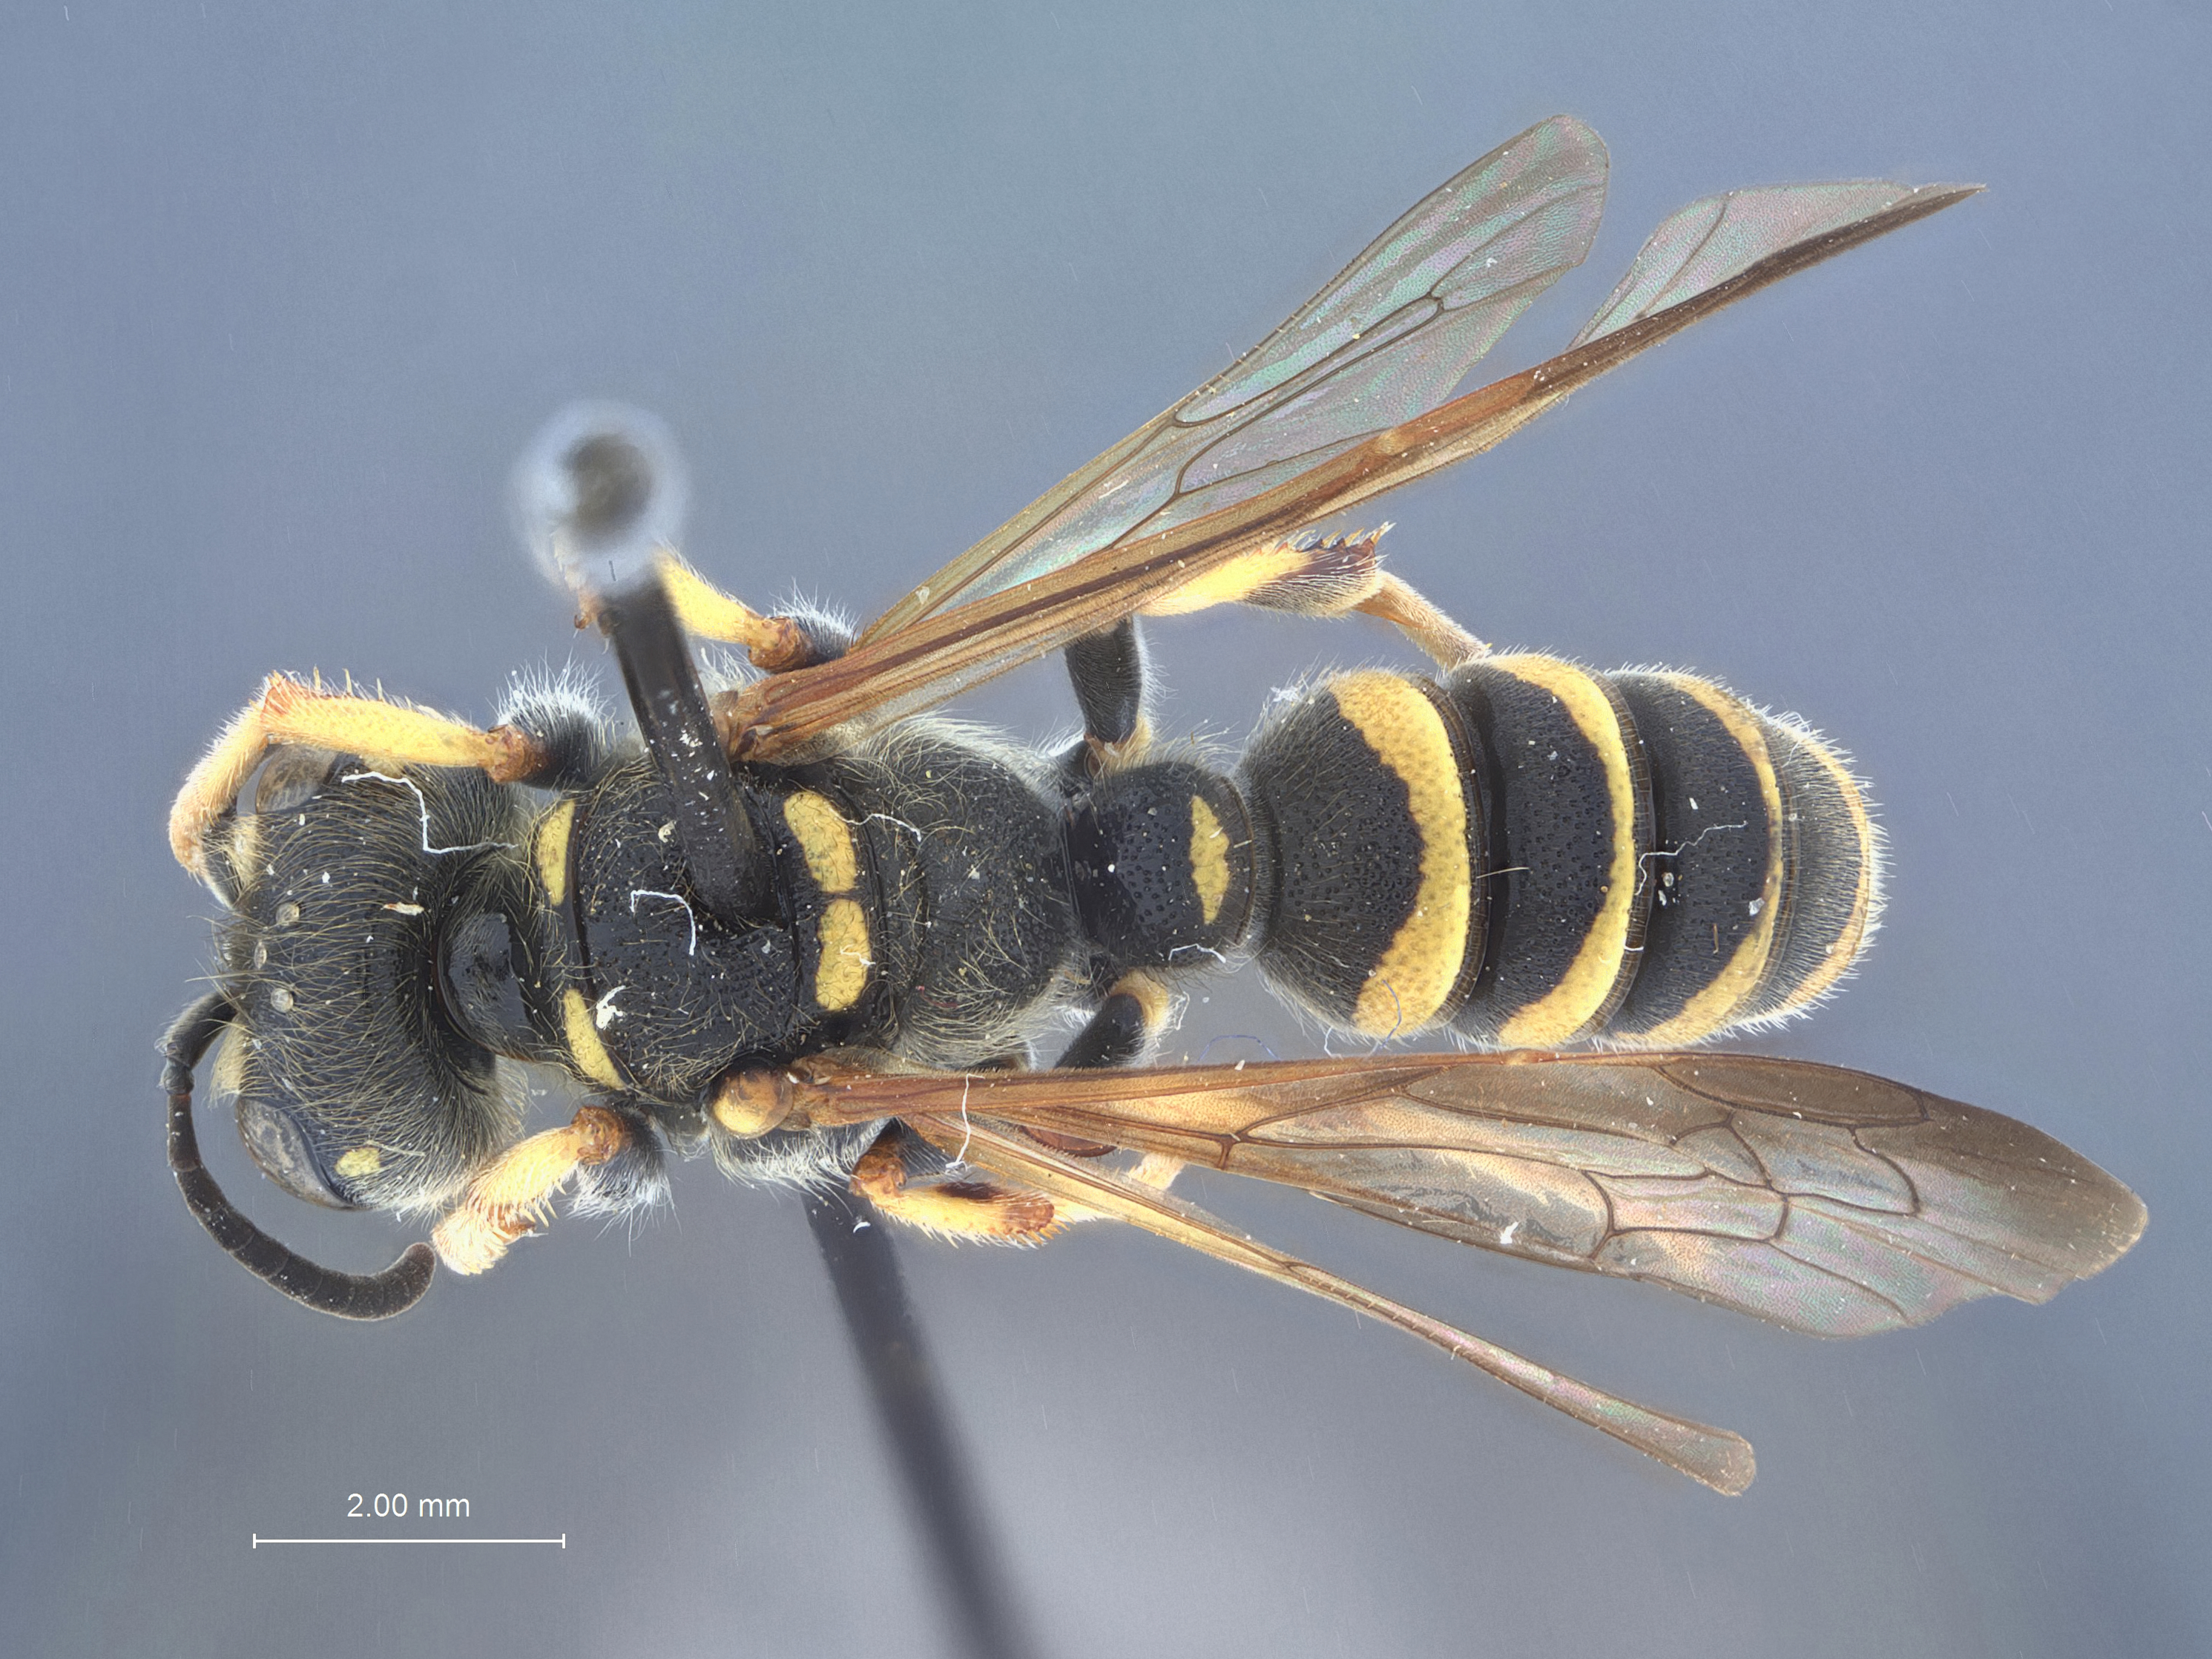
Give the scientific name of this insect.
Cerceris duisi
